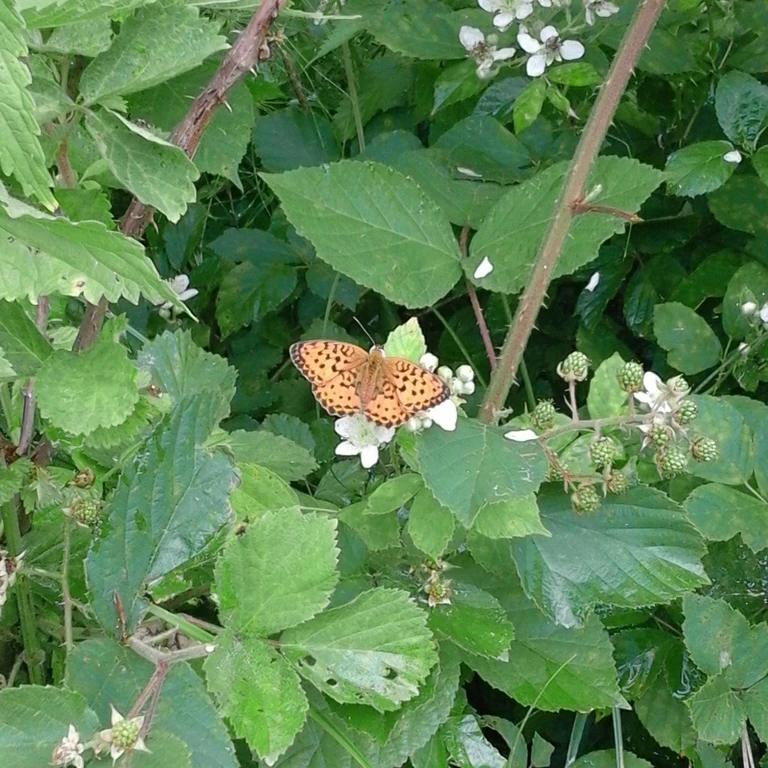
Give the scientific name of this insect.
Brenthis daphne
